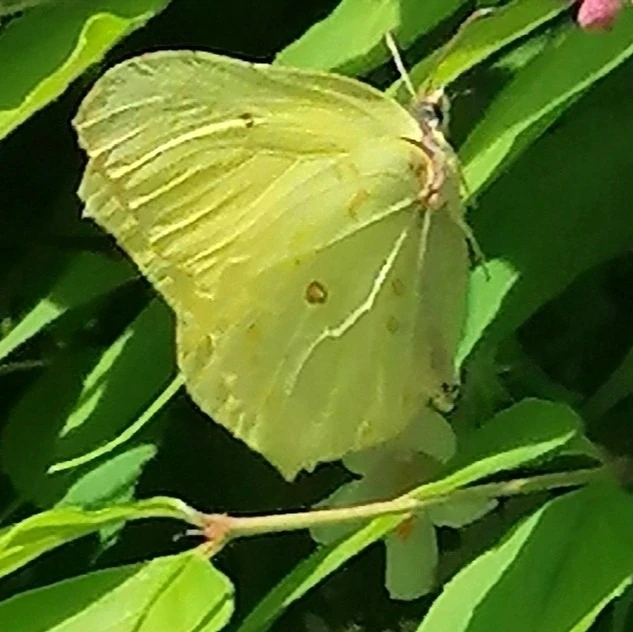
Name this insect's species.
Gonepteryx rhamni
